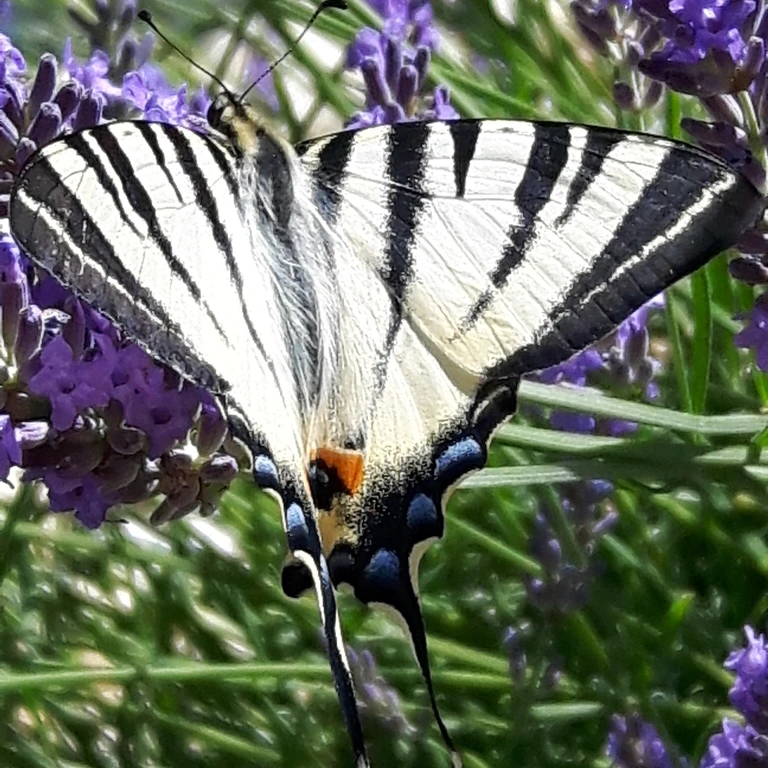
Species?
Iphiclides podalirius
